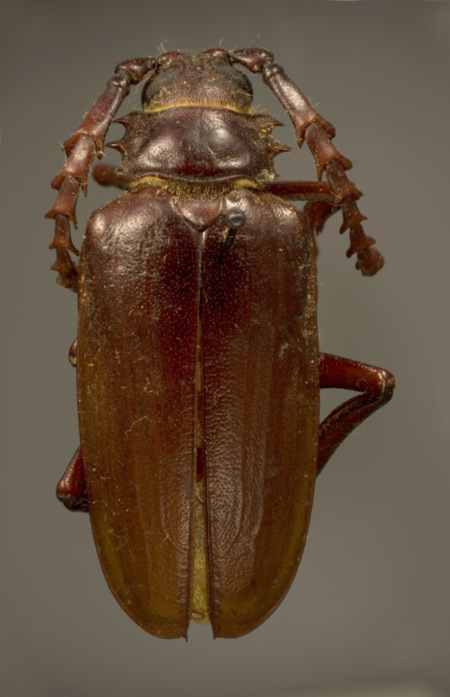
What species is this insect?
Prionus californicus (also Prionus orbiceps)
